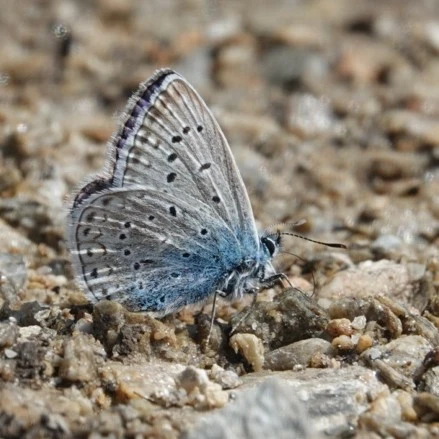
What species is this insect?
Polyommatus icarus
